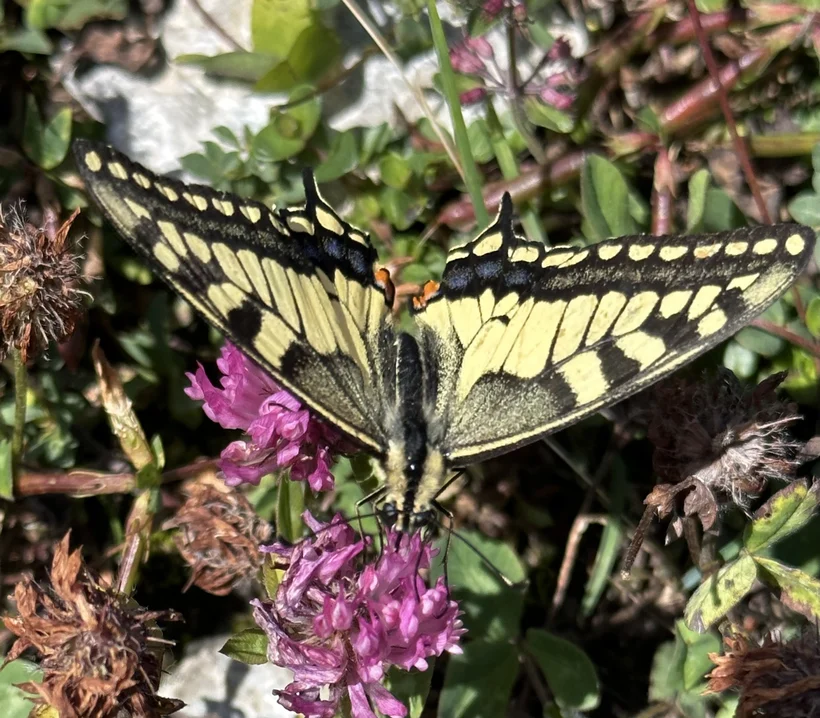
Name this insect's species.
Papilio machaon
